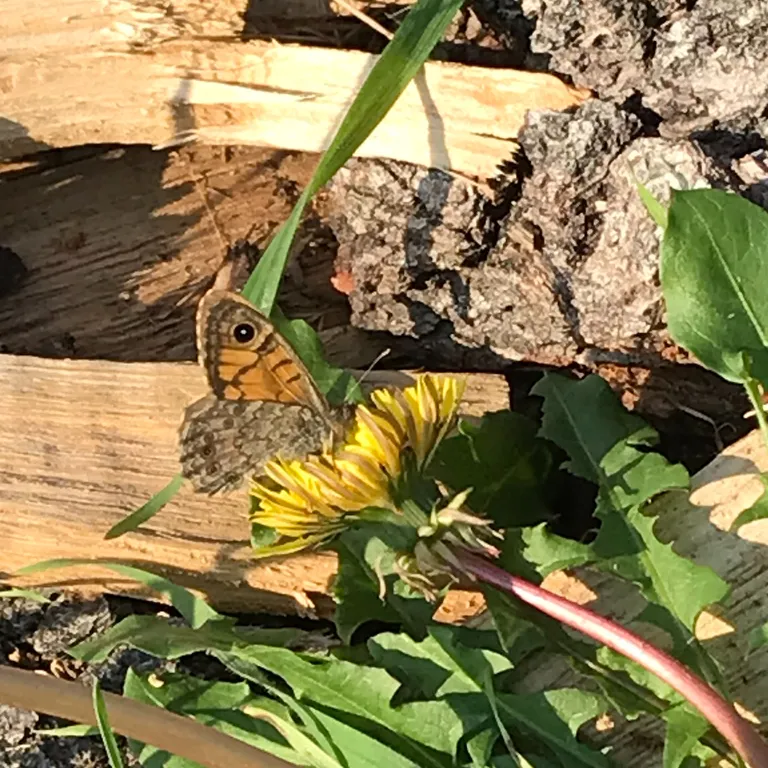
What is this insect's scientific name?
Lasiommata megera (also Pararge megera)
